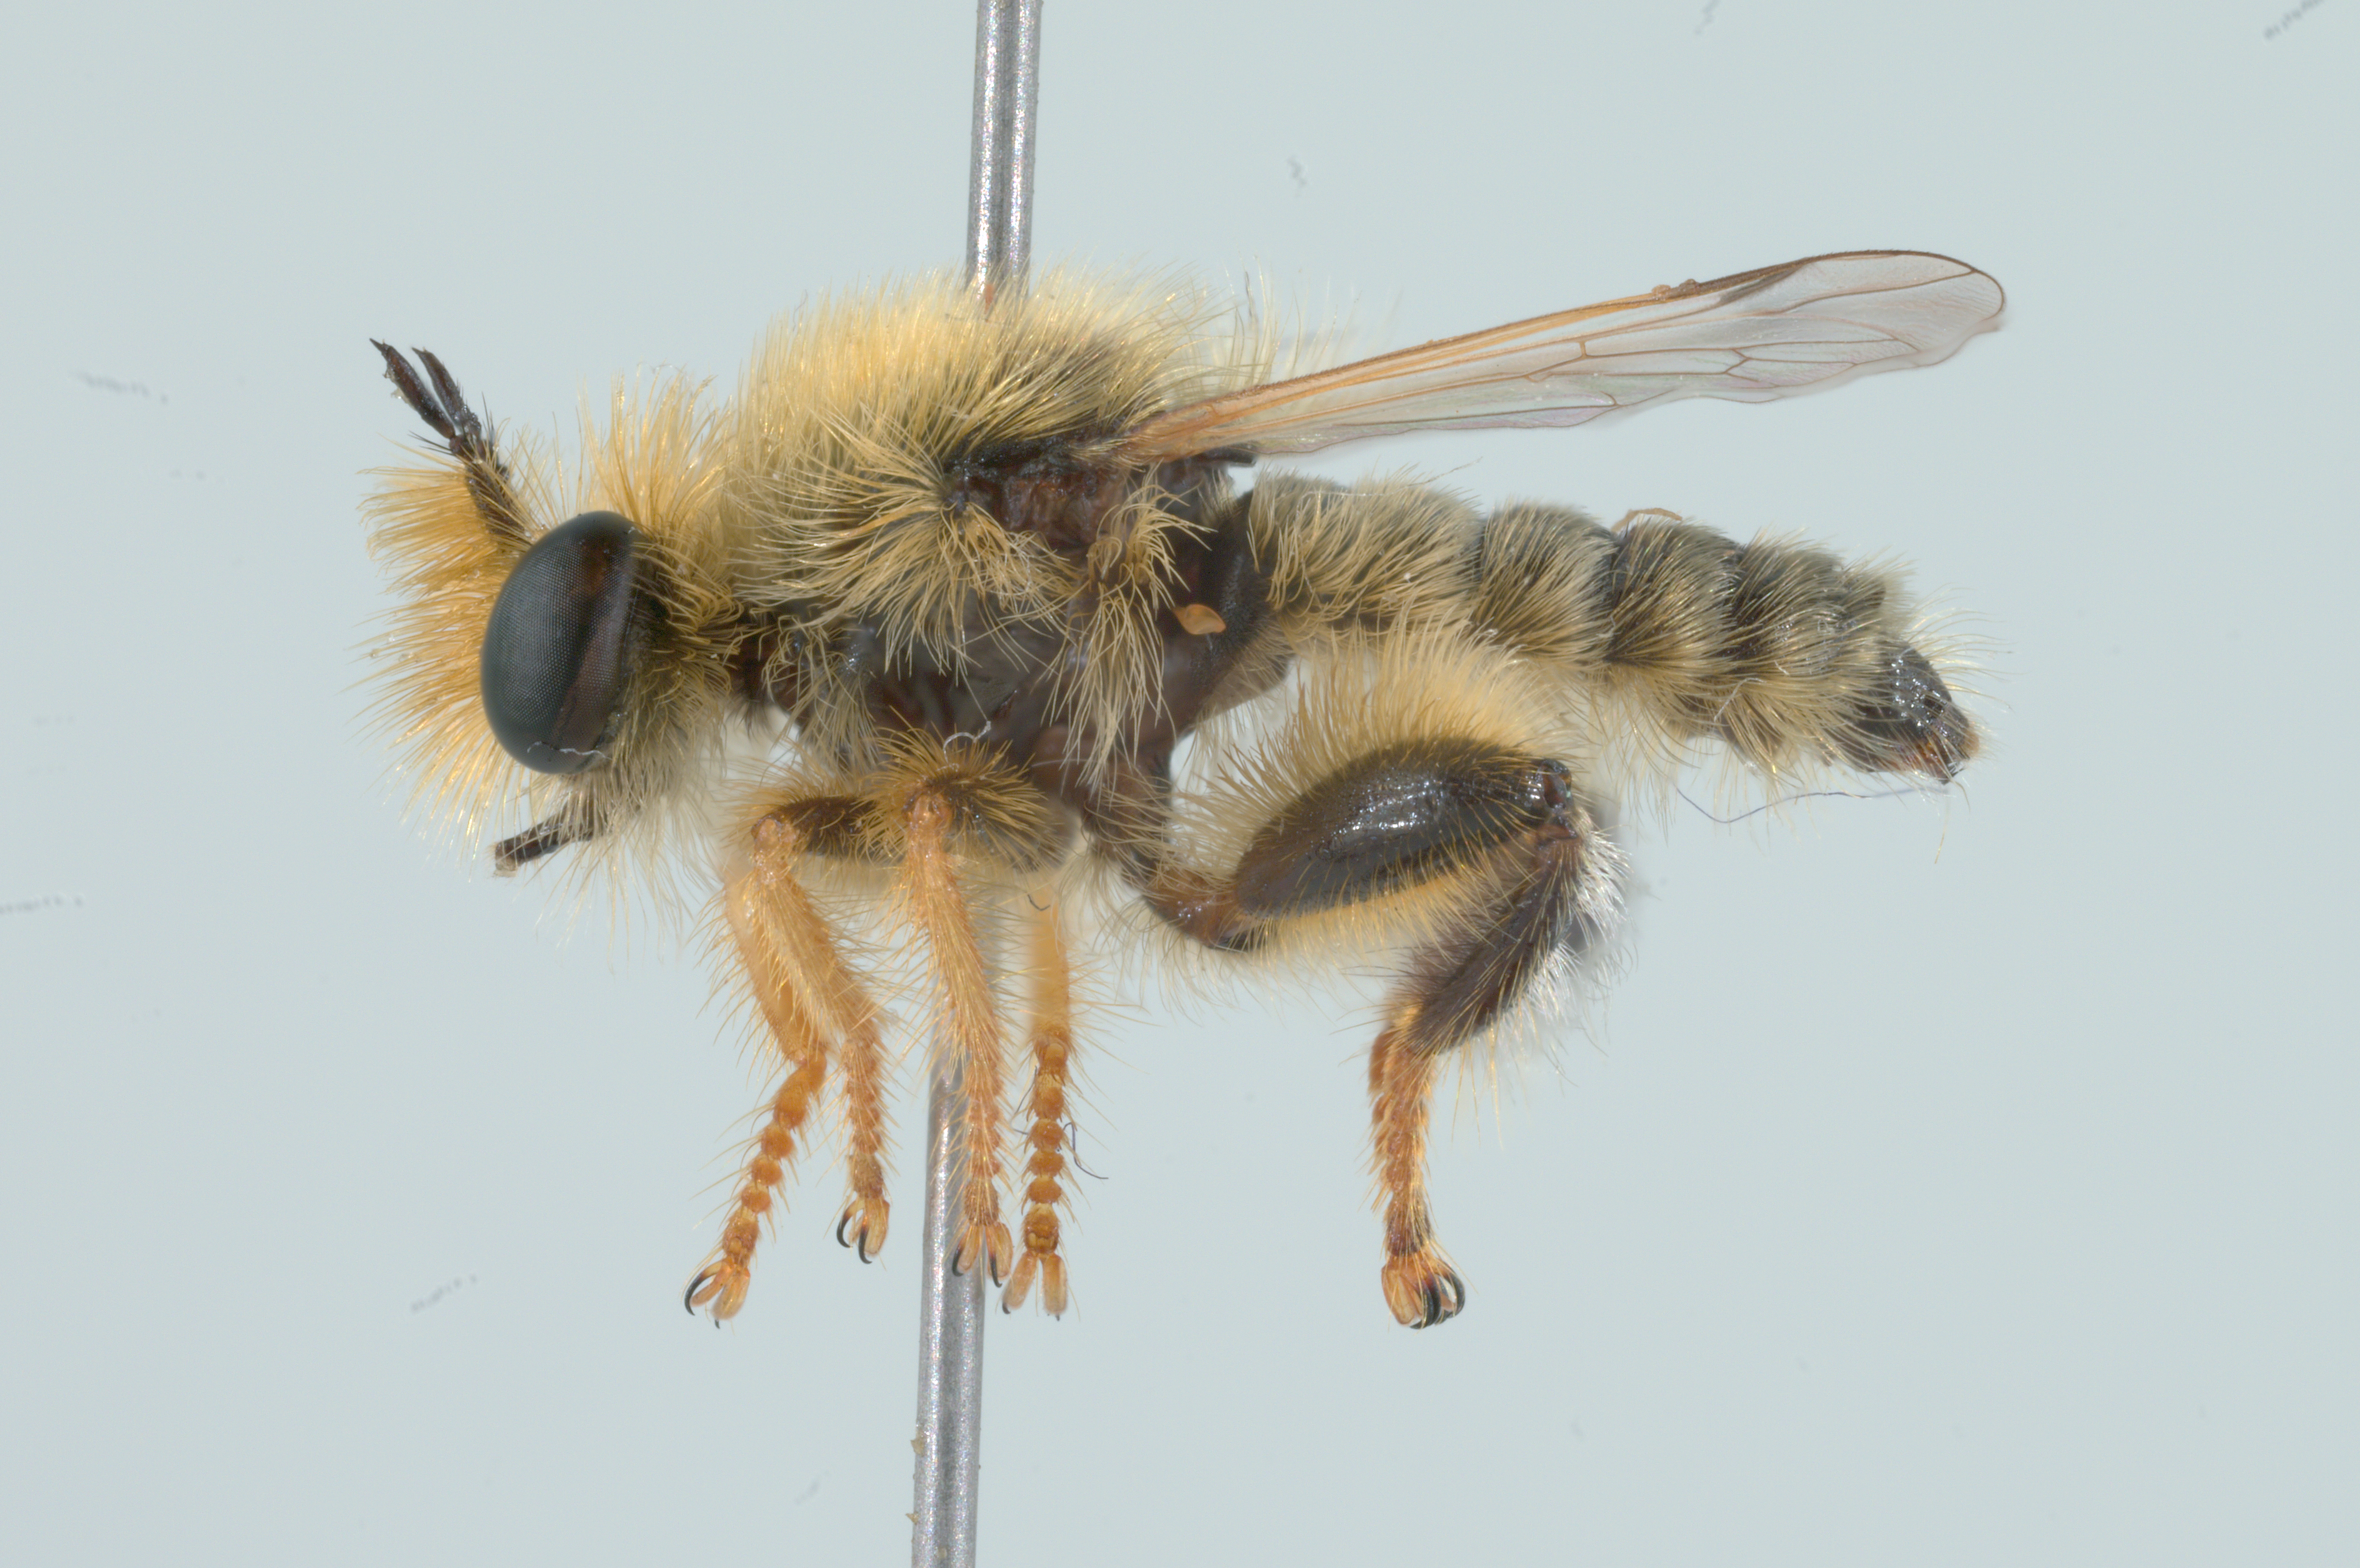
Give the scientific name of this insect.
Laxenecera mollis
